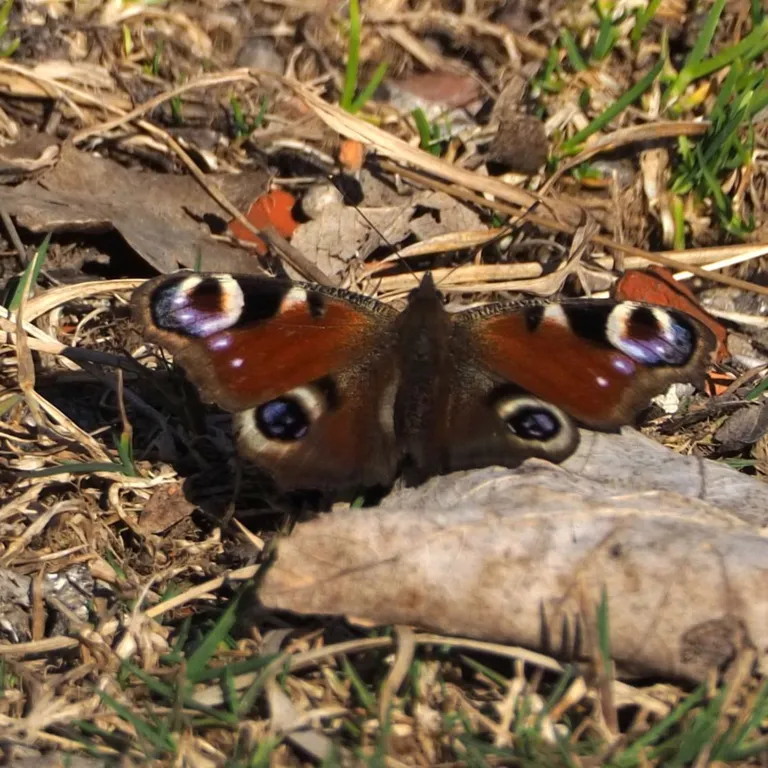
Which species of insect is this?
Aglais io
